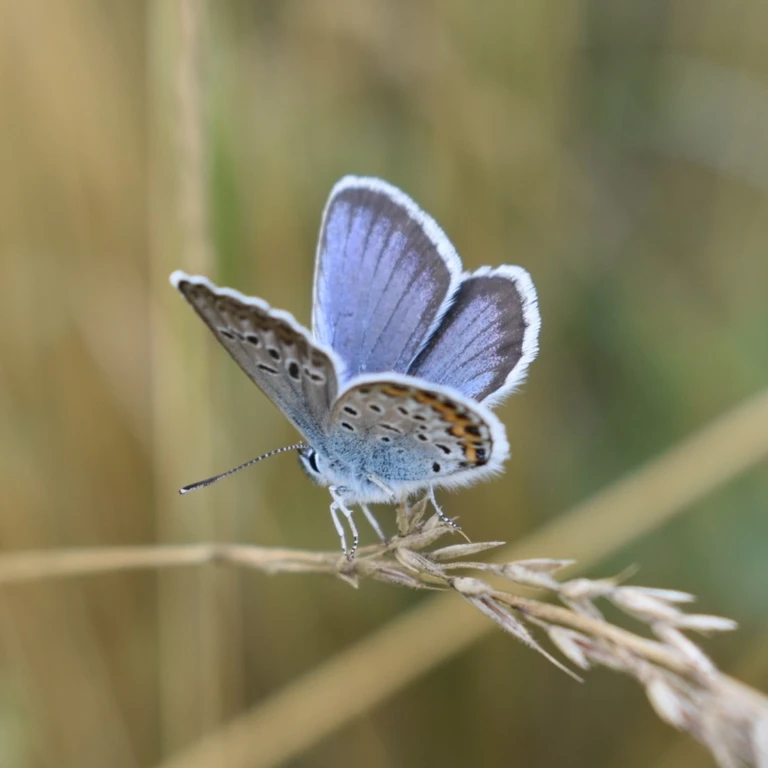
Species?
Plebejus argus
